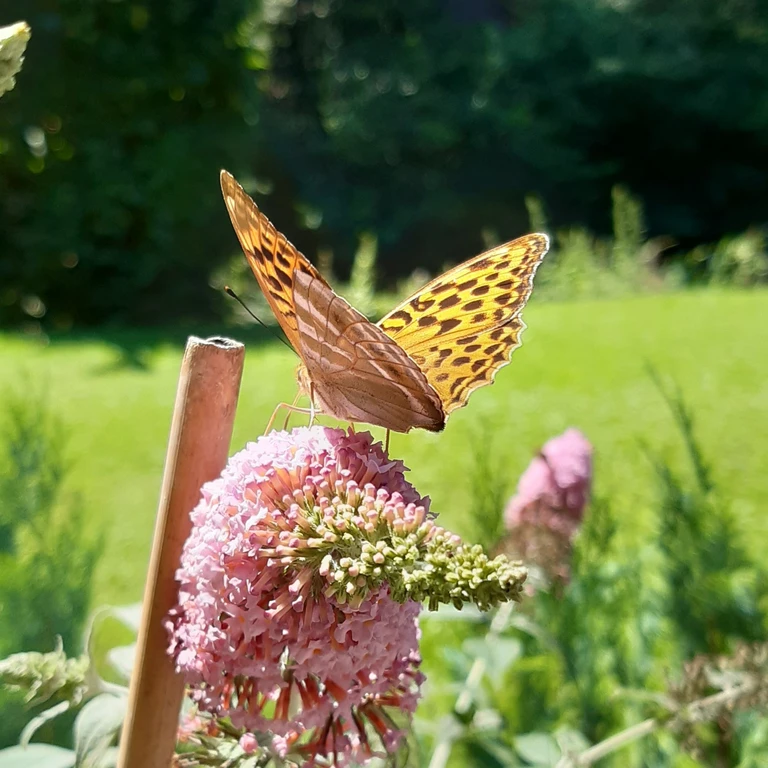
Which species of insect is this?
Argynnis paphia
